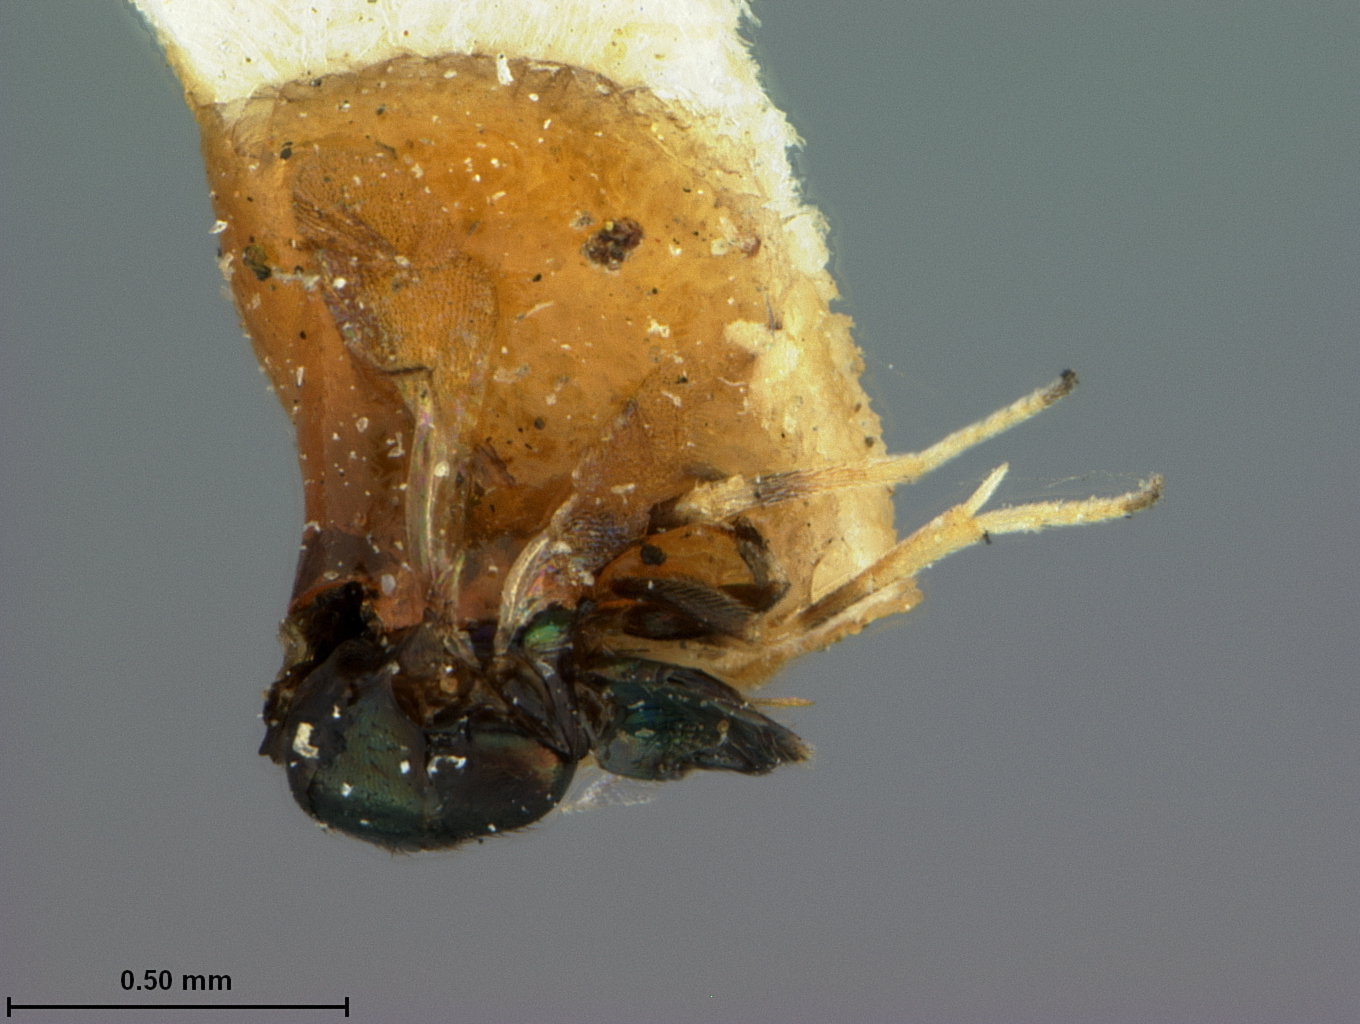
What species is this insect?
Encyrtus aphidiphagus
